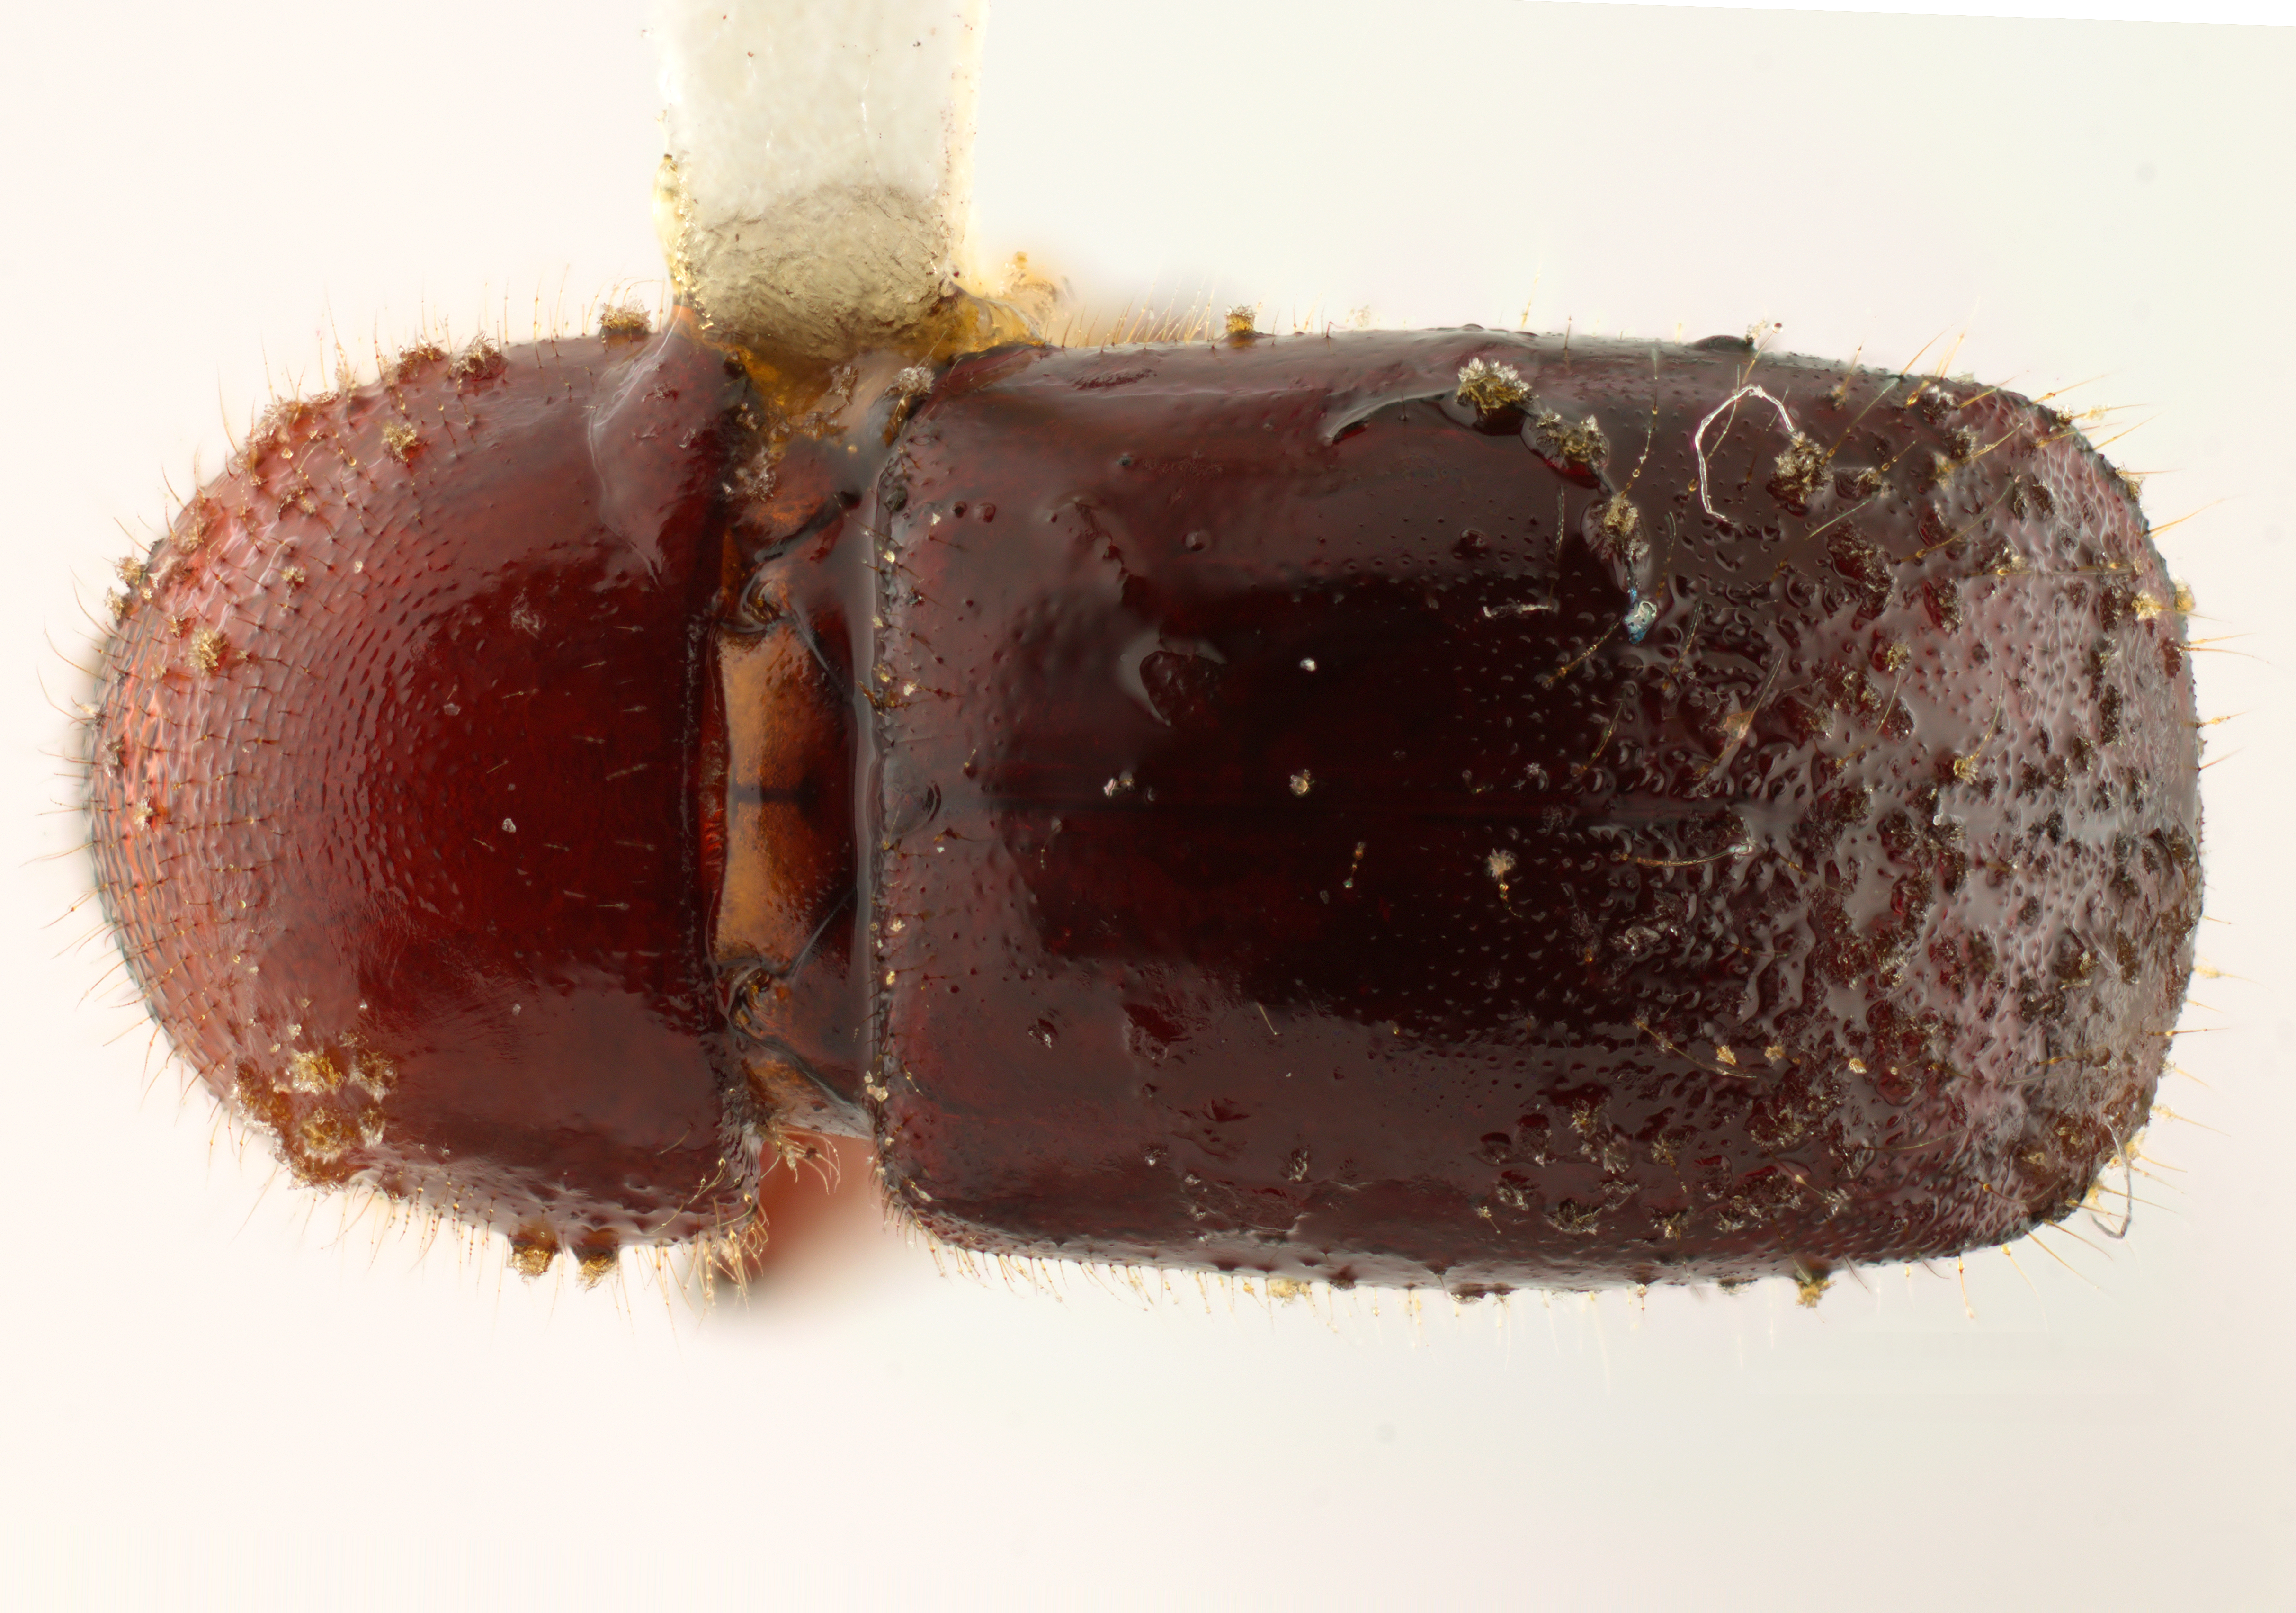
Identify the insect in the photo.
Beaverium insulindicus
